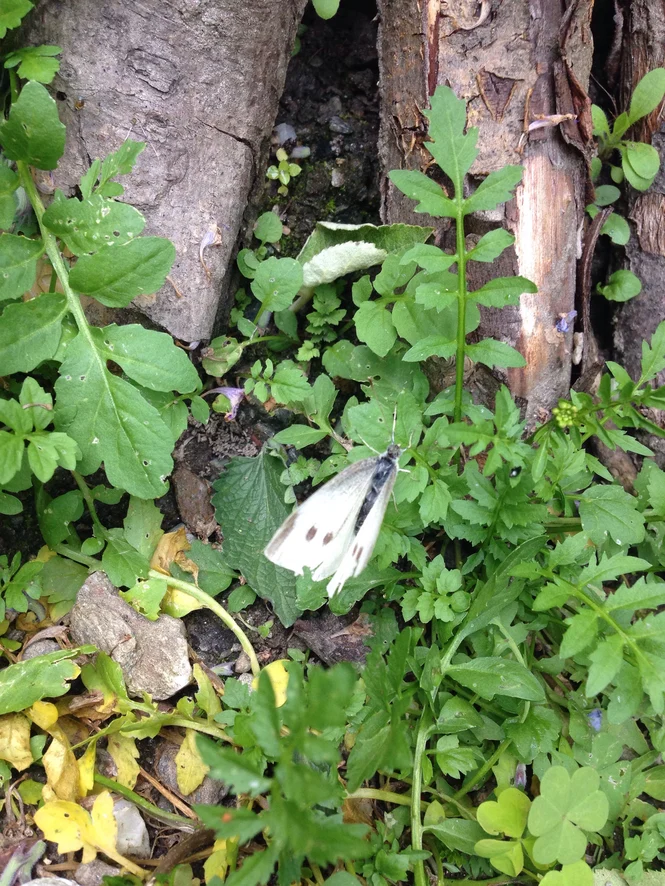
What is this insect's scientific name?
Pieris rapae
